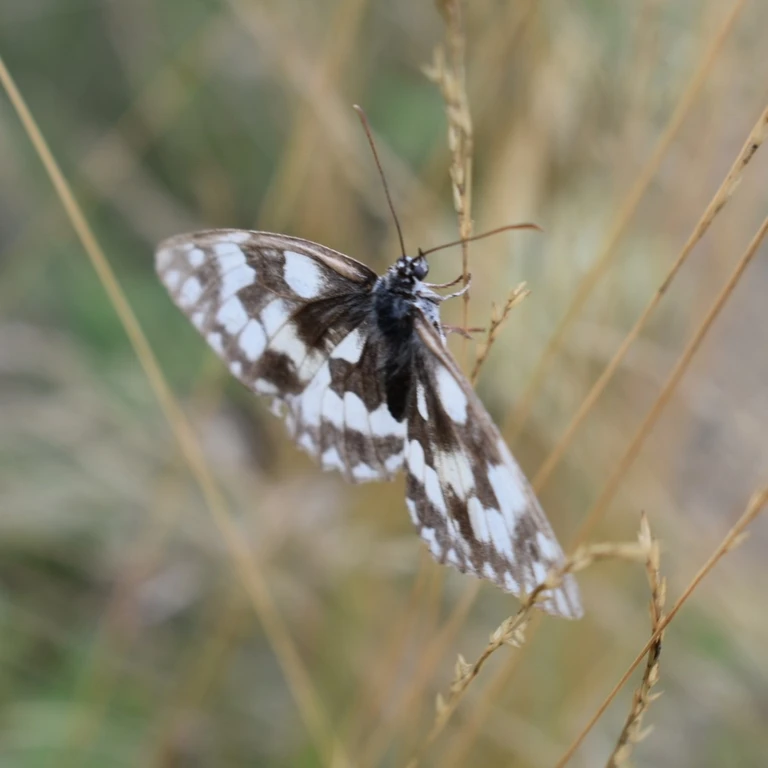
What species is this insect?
Melanargia galathea
